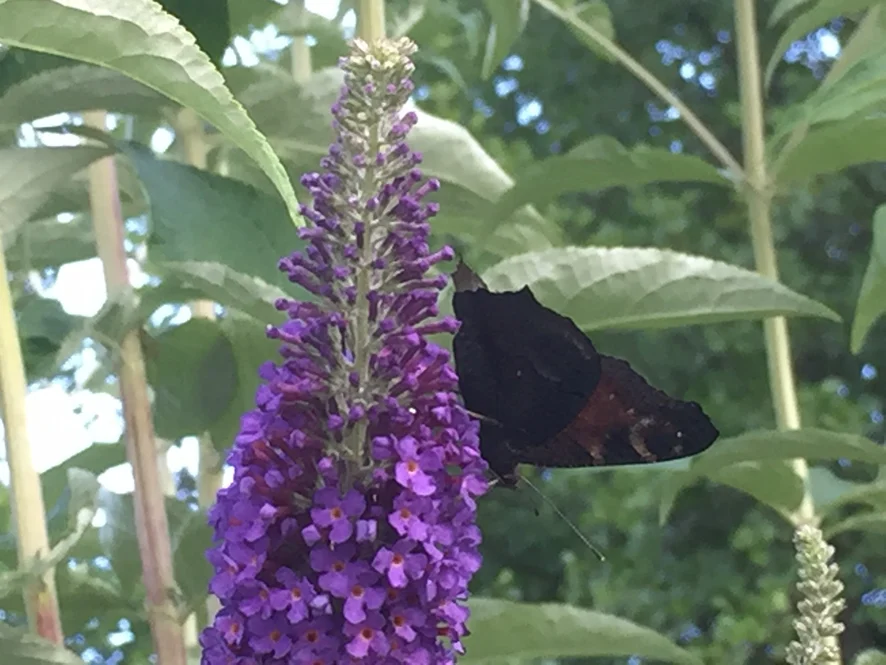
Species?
Aglais io
